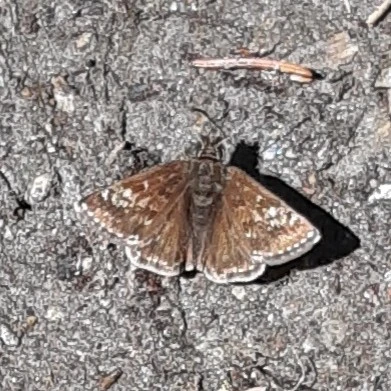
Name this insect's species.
Erynnis tages
